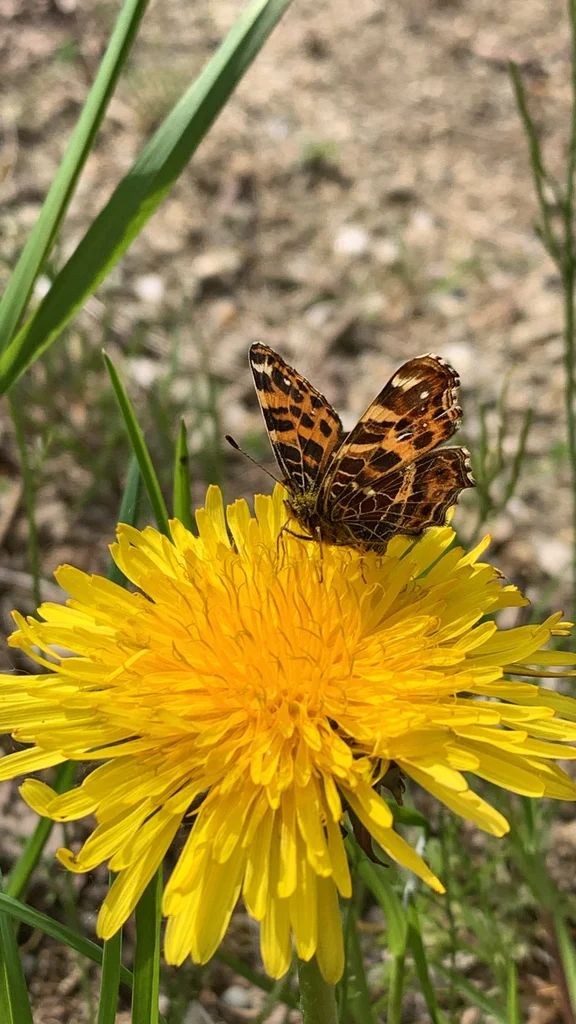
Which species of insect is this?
Araschnia levana
